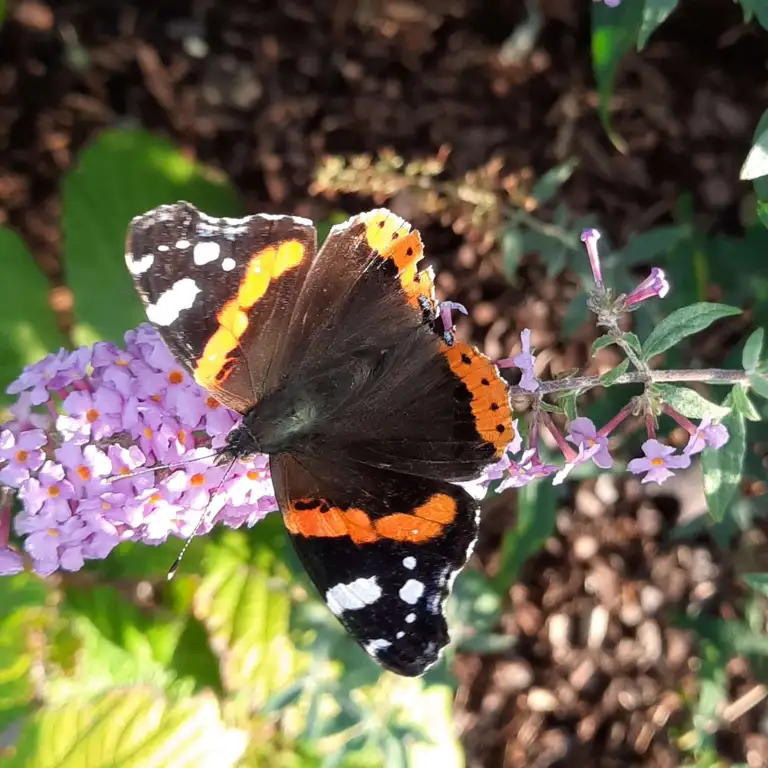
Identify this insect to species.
Vanessa atalanta
